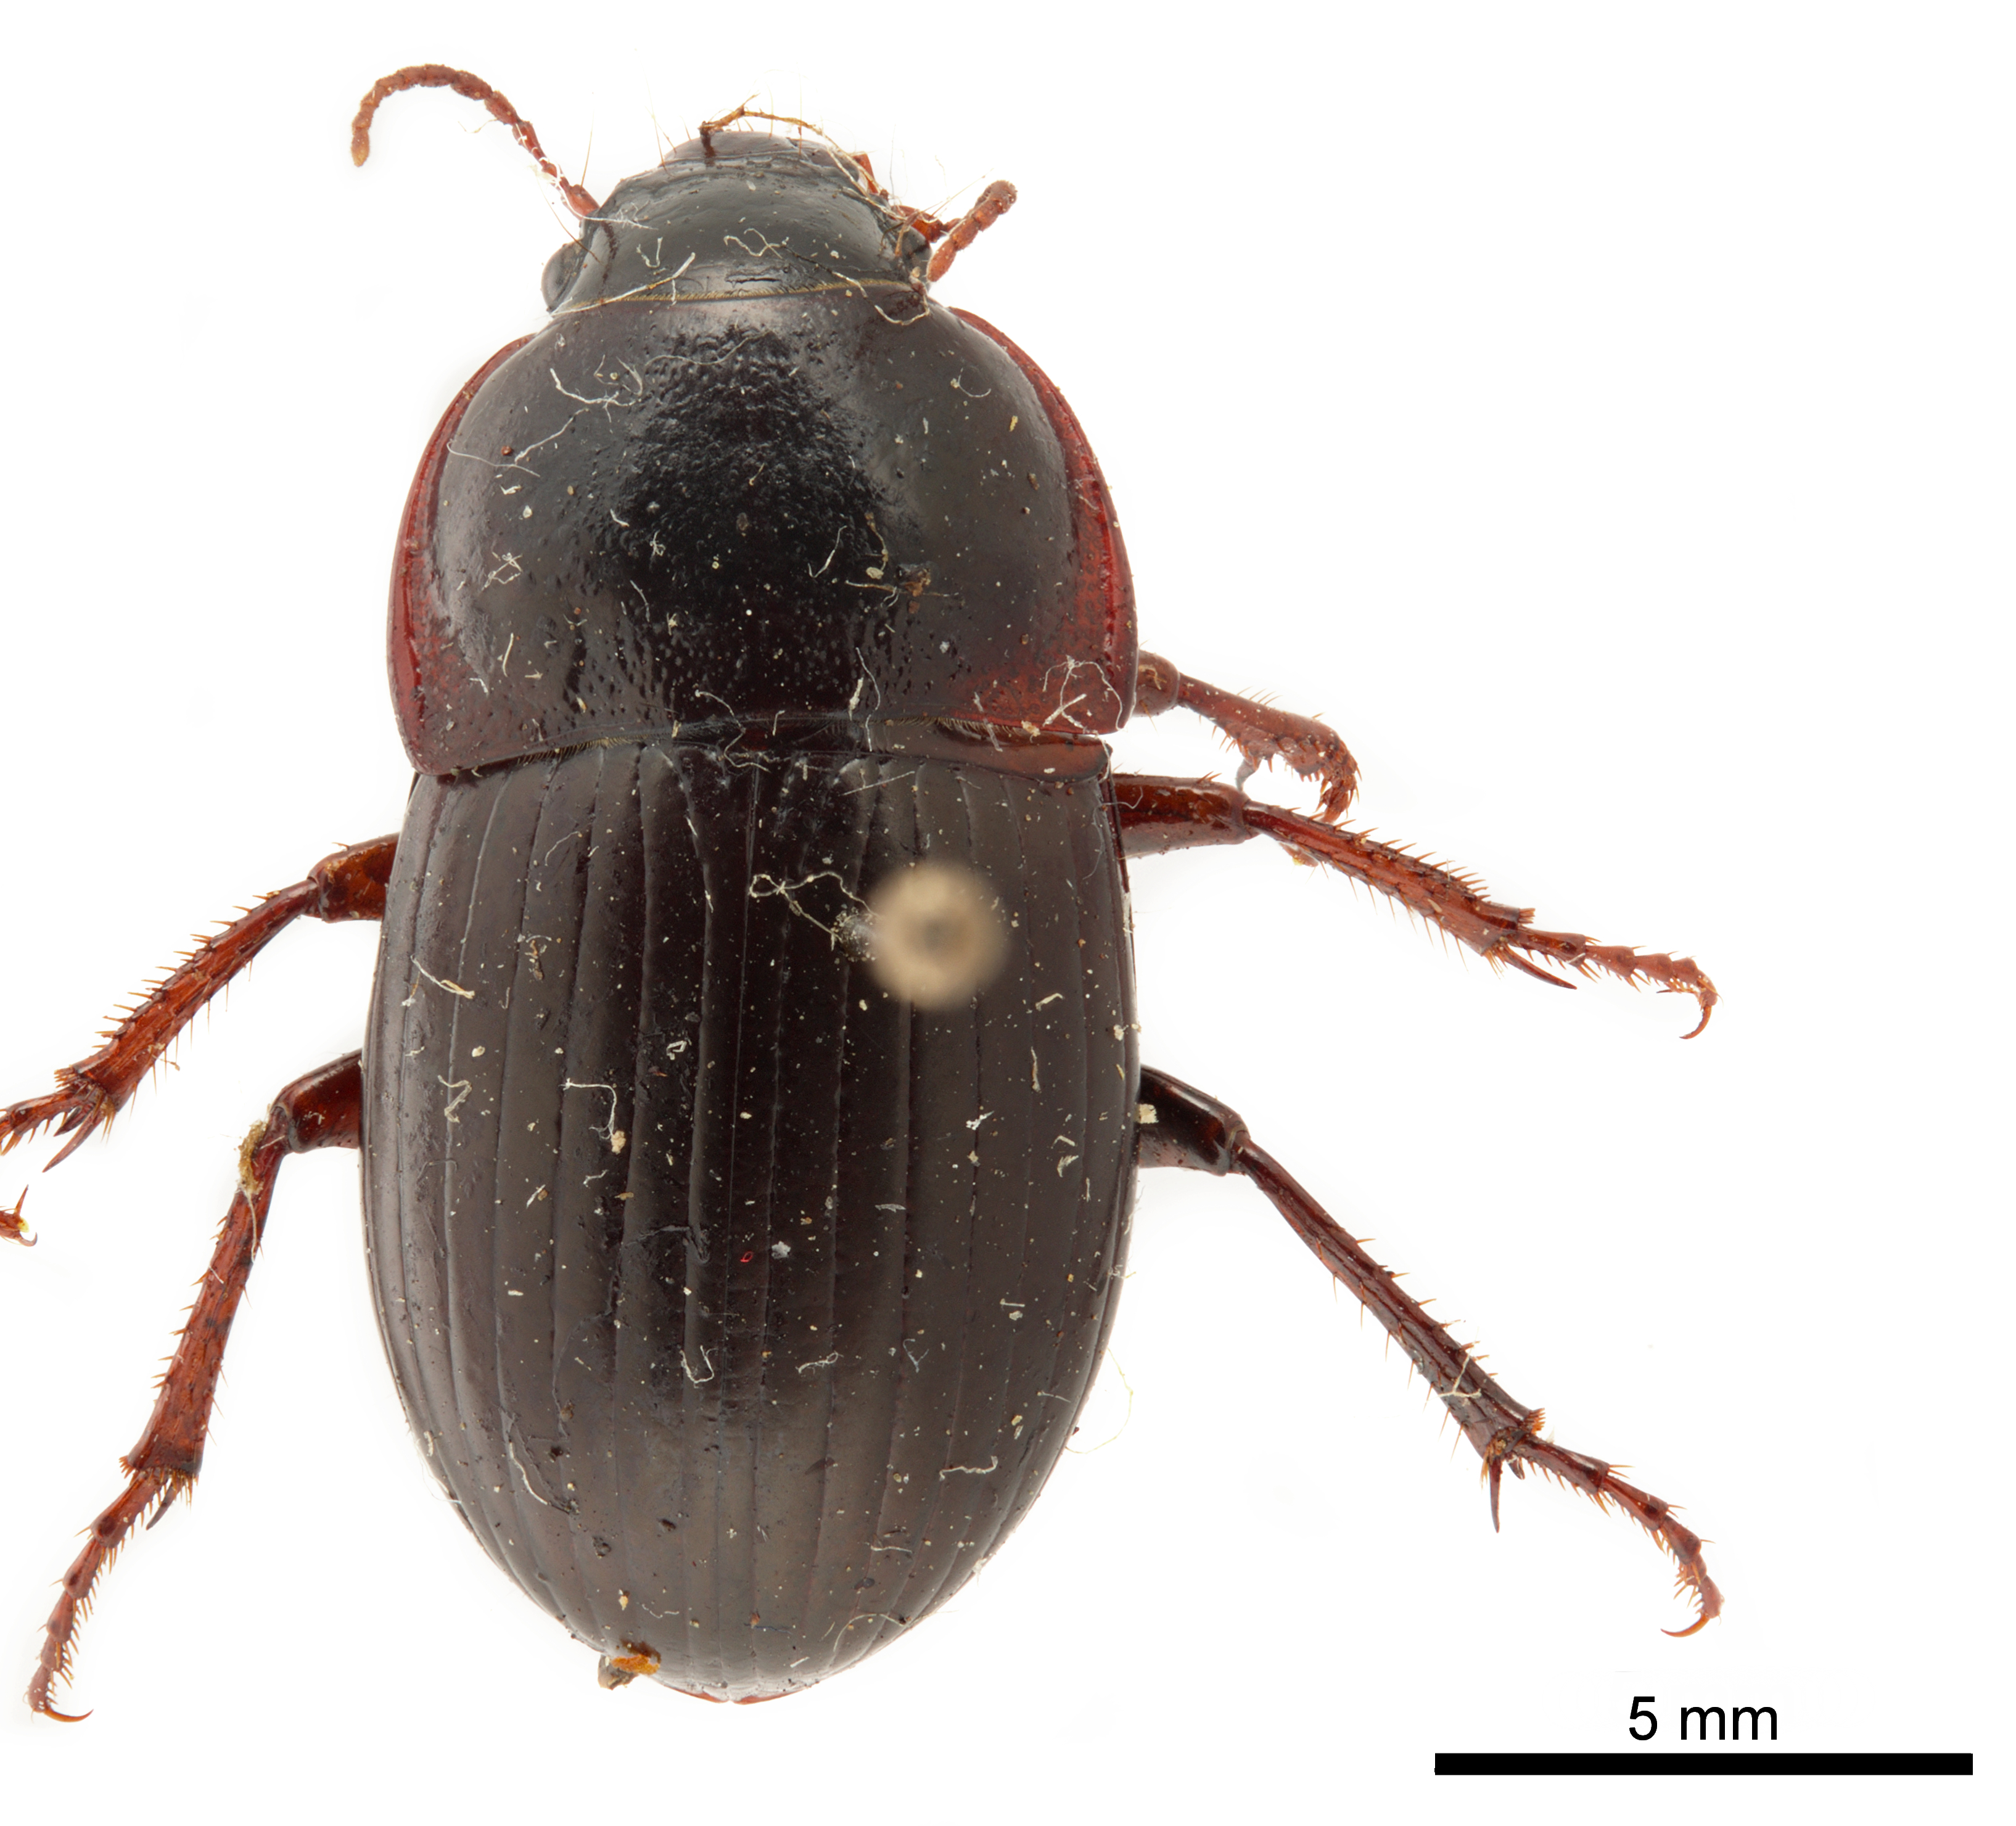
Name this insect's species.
Zabrus tenebrioides
